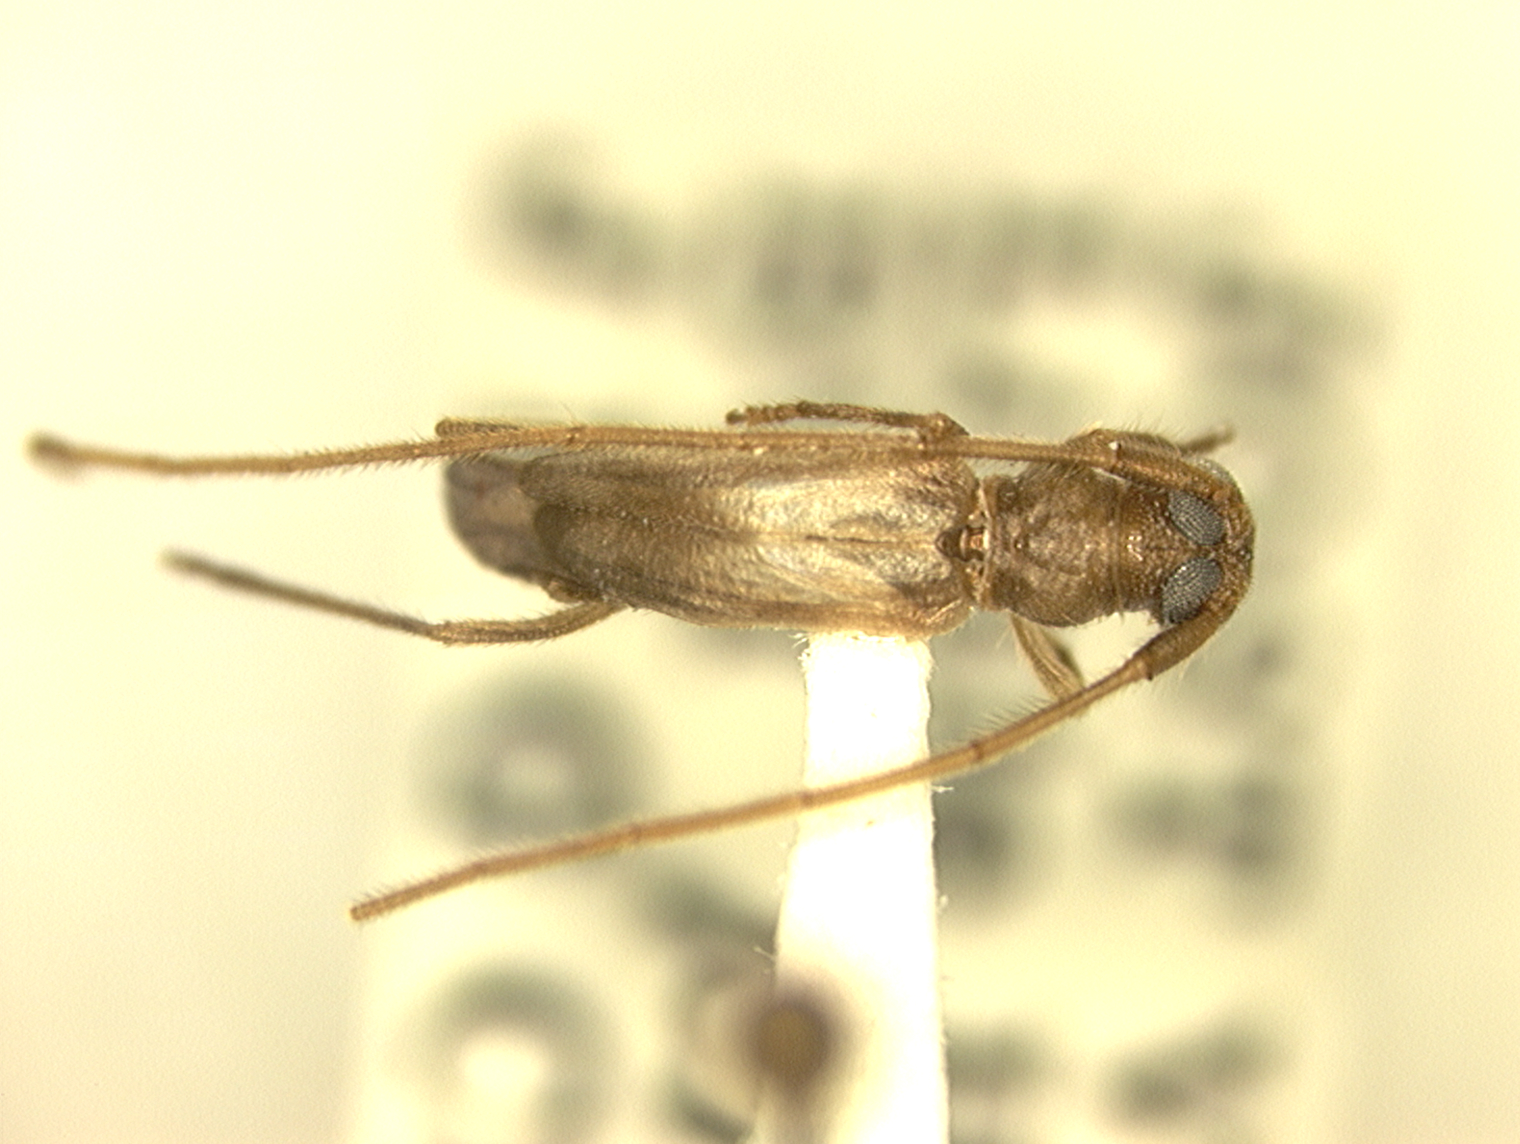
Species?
Methia impressicollis (also Methia necydalea)
